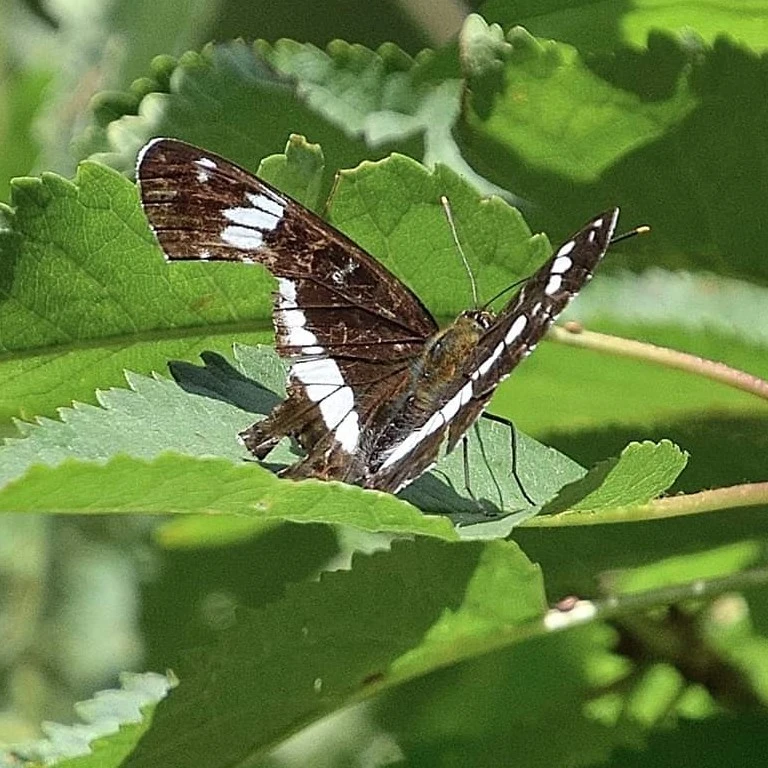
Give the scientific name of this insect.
Limenitis camilla (also Ladoga camilla)
